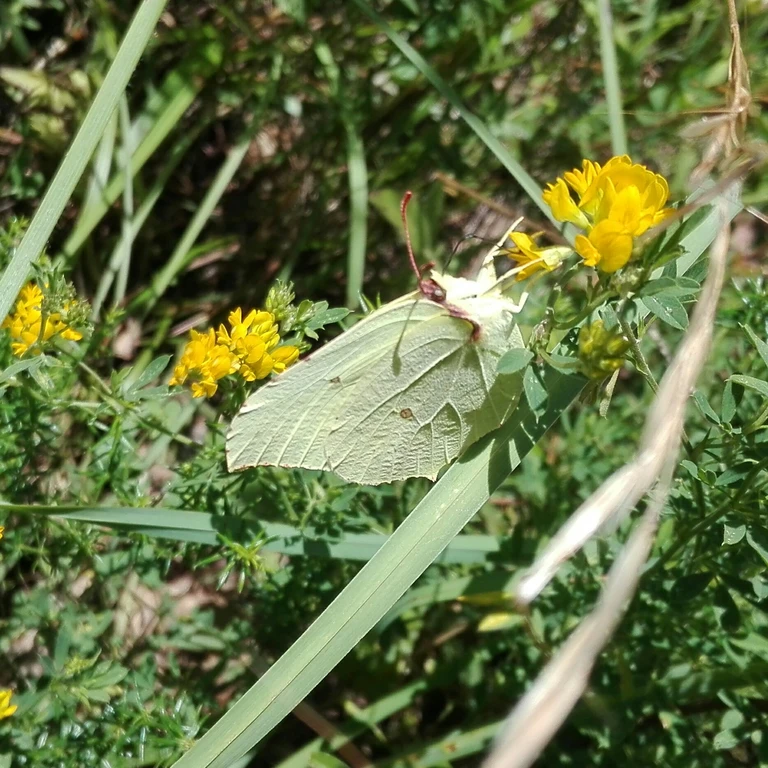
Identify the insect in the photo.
Gonepteryx rhamni
